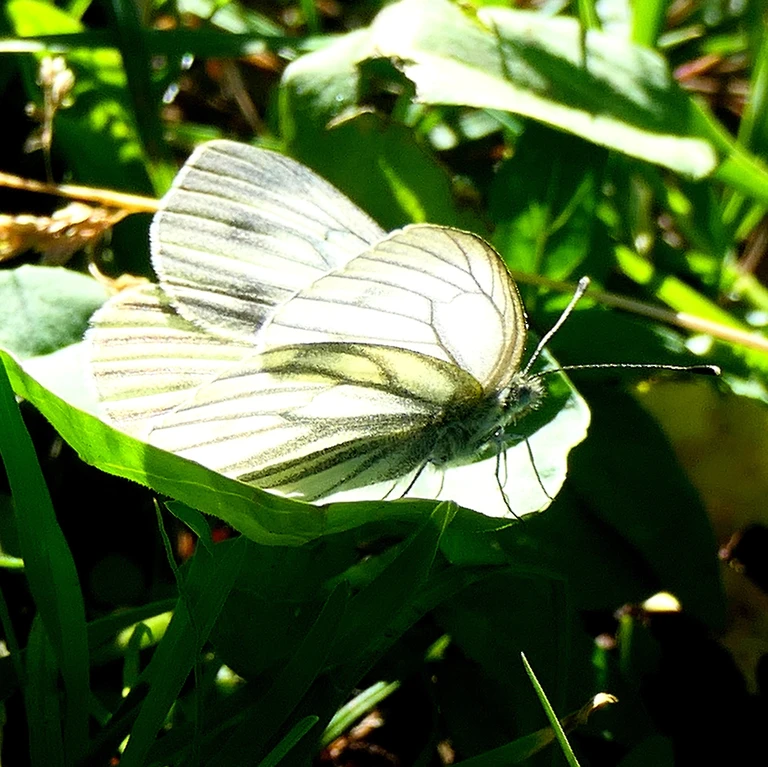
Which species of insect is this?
Pieris bryoniae
